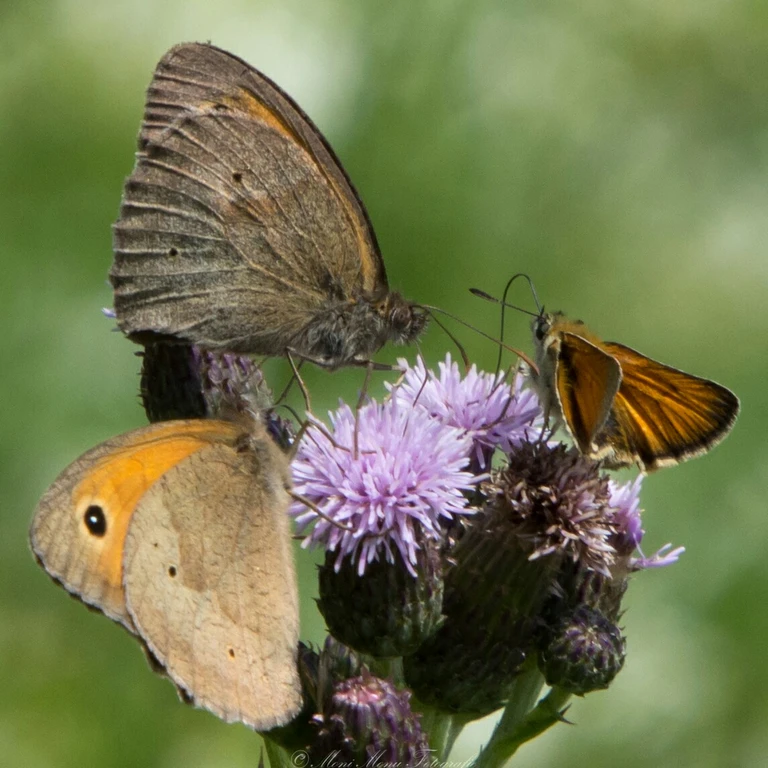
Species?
Maniola jurtina
